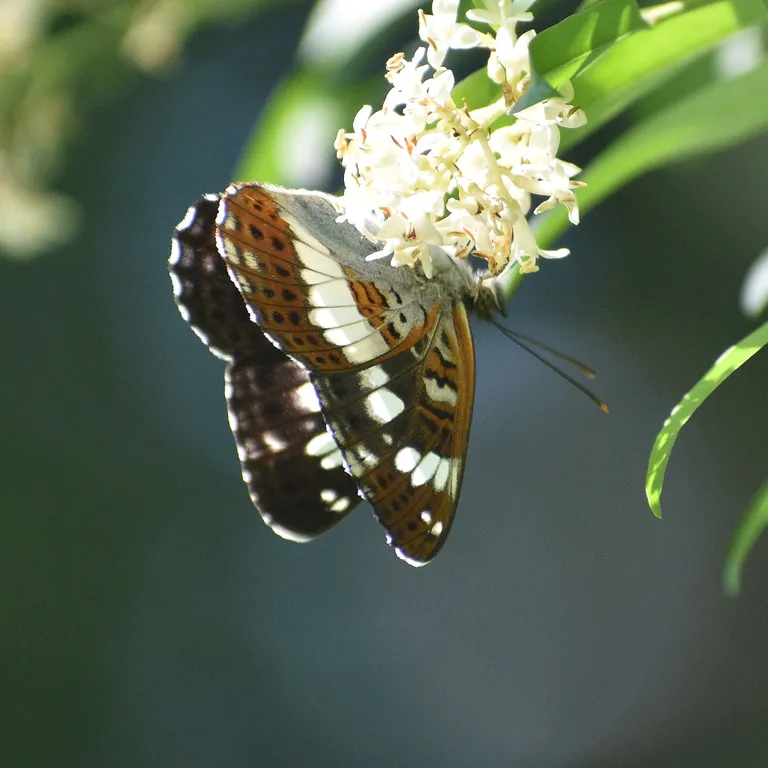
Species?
Limenitis camilla (also Ladoga camilla)
